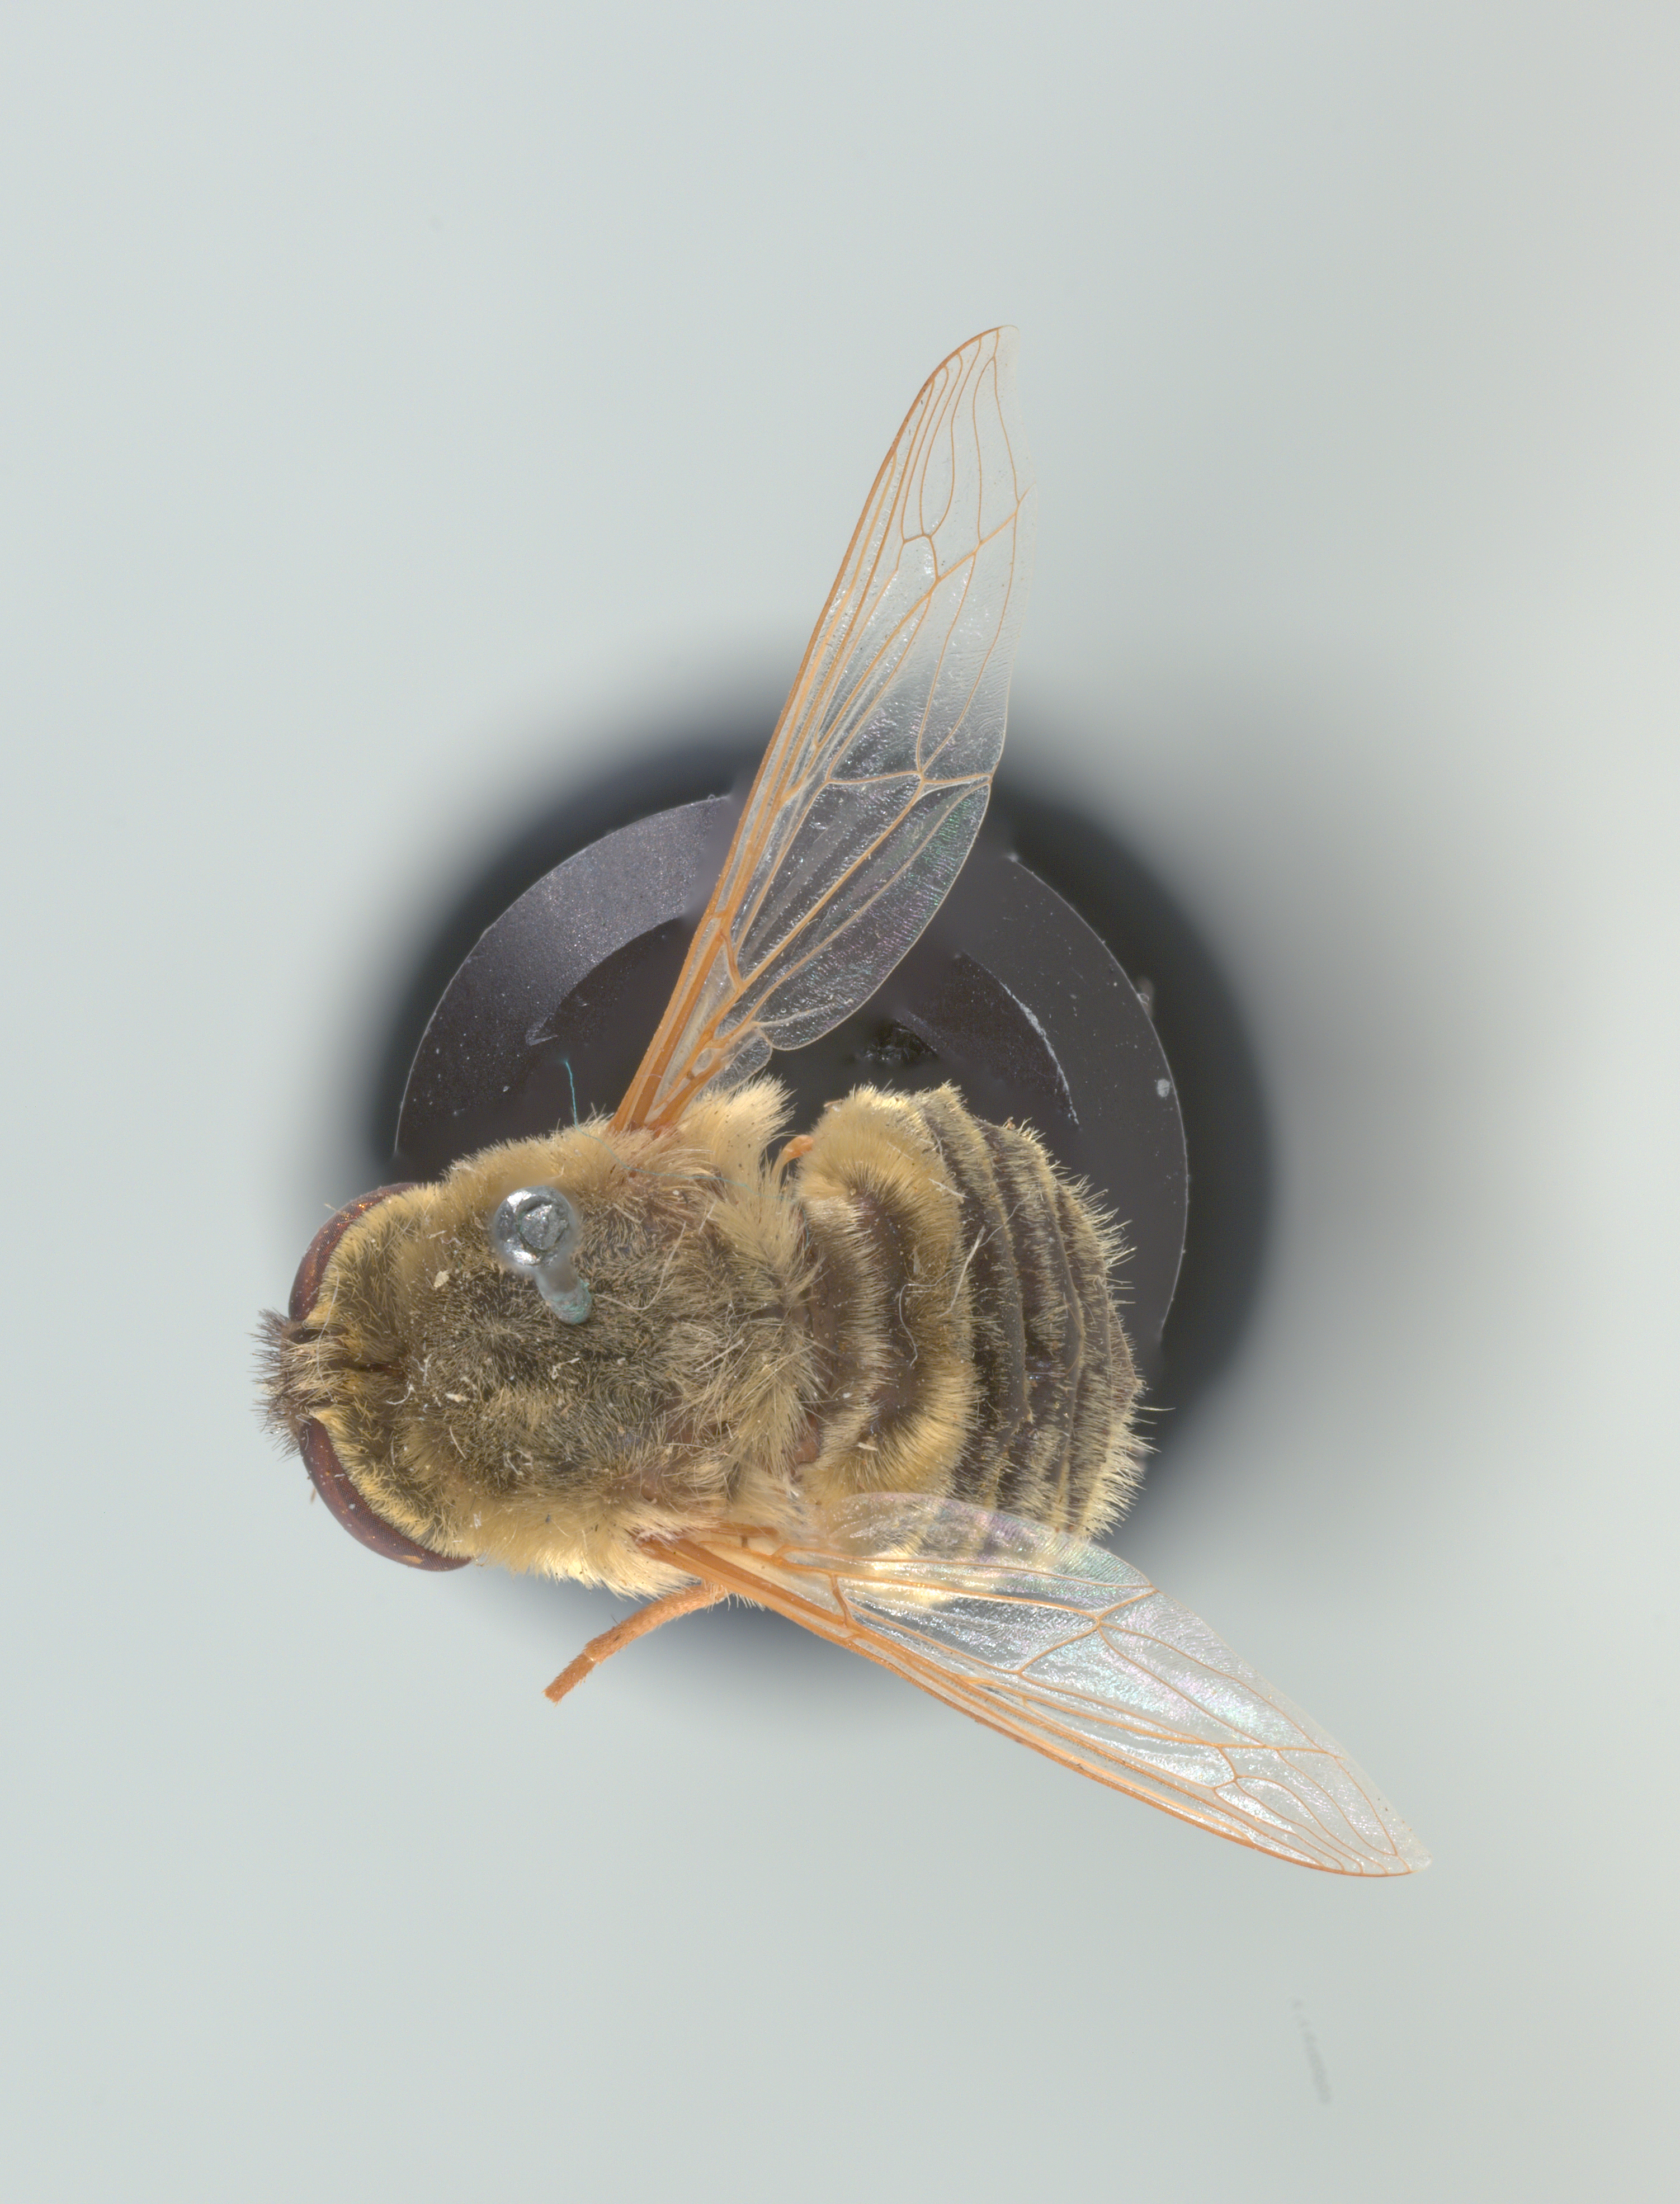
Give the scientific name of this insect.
Neorhynchocephalus sackenii
